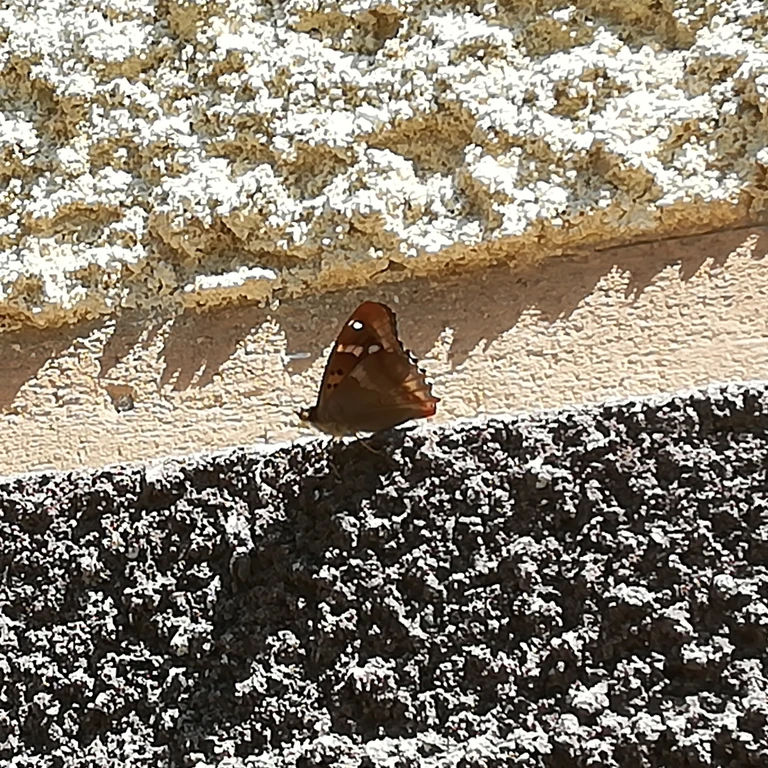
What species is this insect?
Apatura ilia
